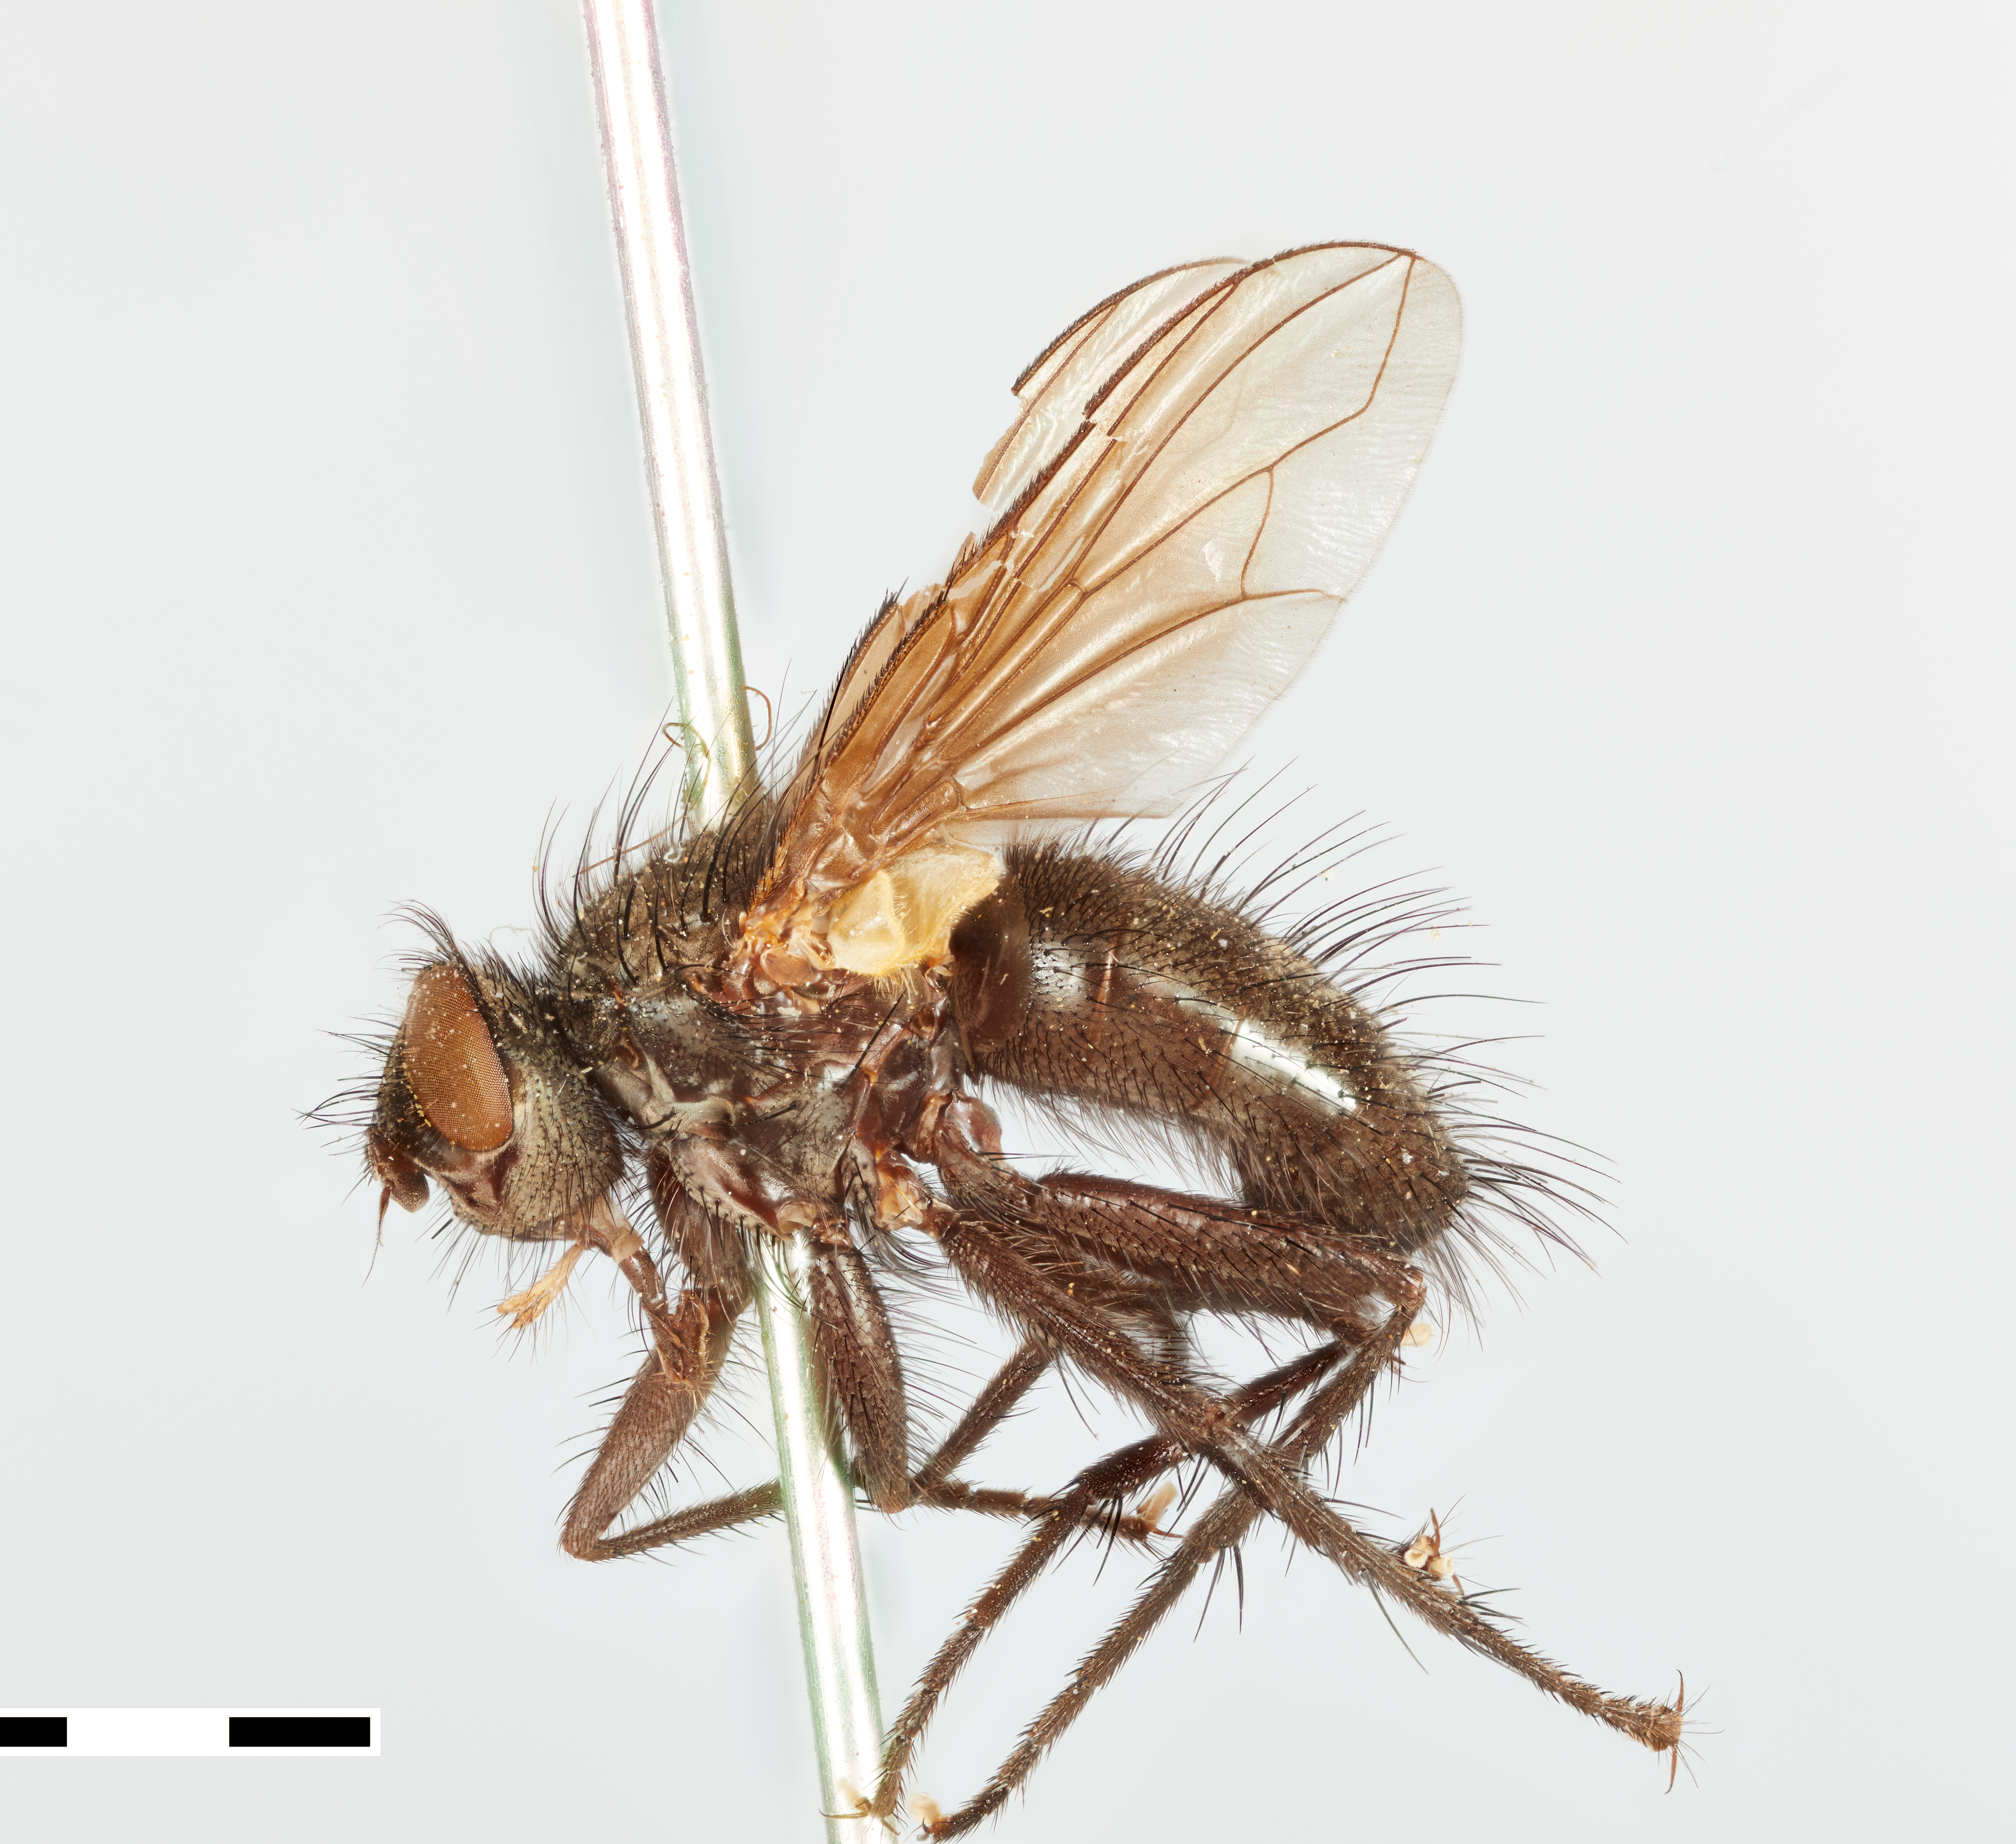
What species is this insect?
Muscopteryx obscura
